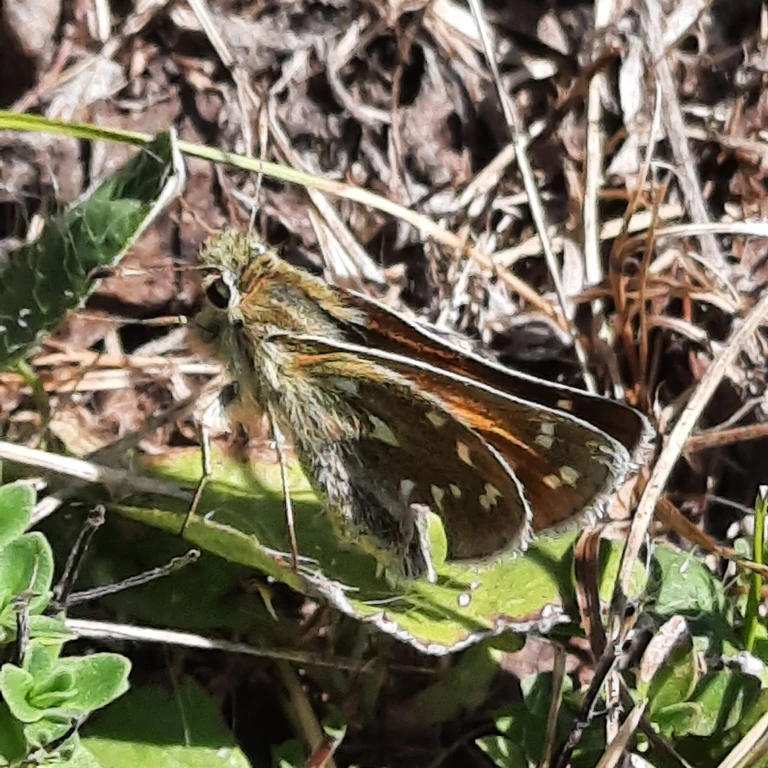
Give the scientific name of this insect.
Hesperia comma
